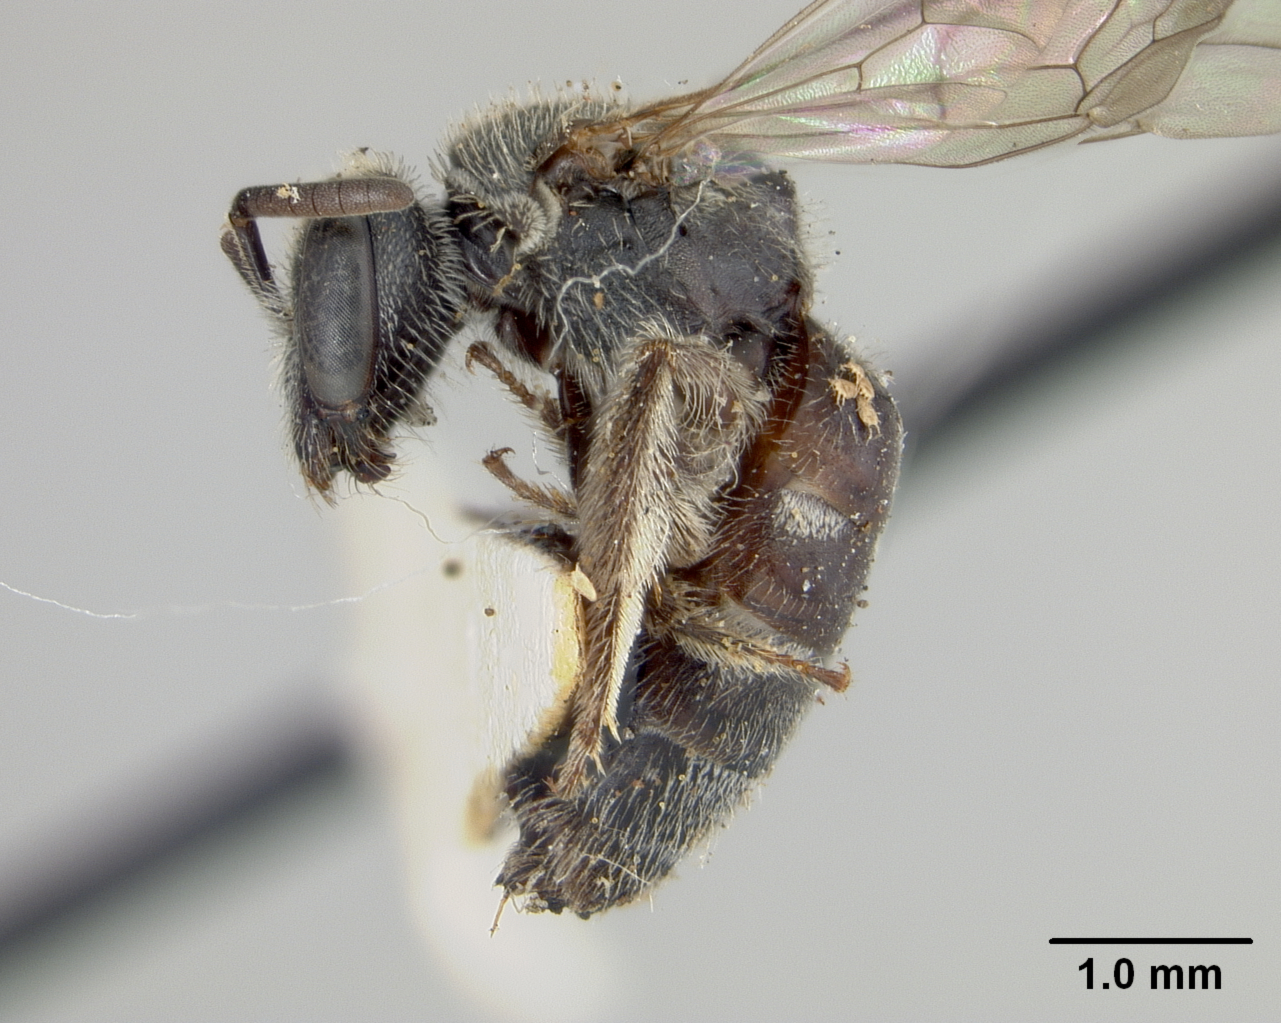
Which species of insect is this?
Halictus indistinctus
